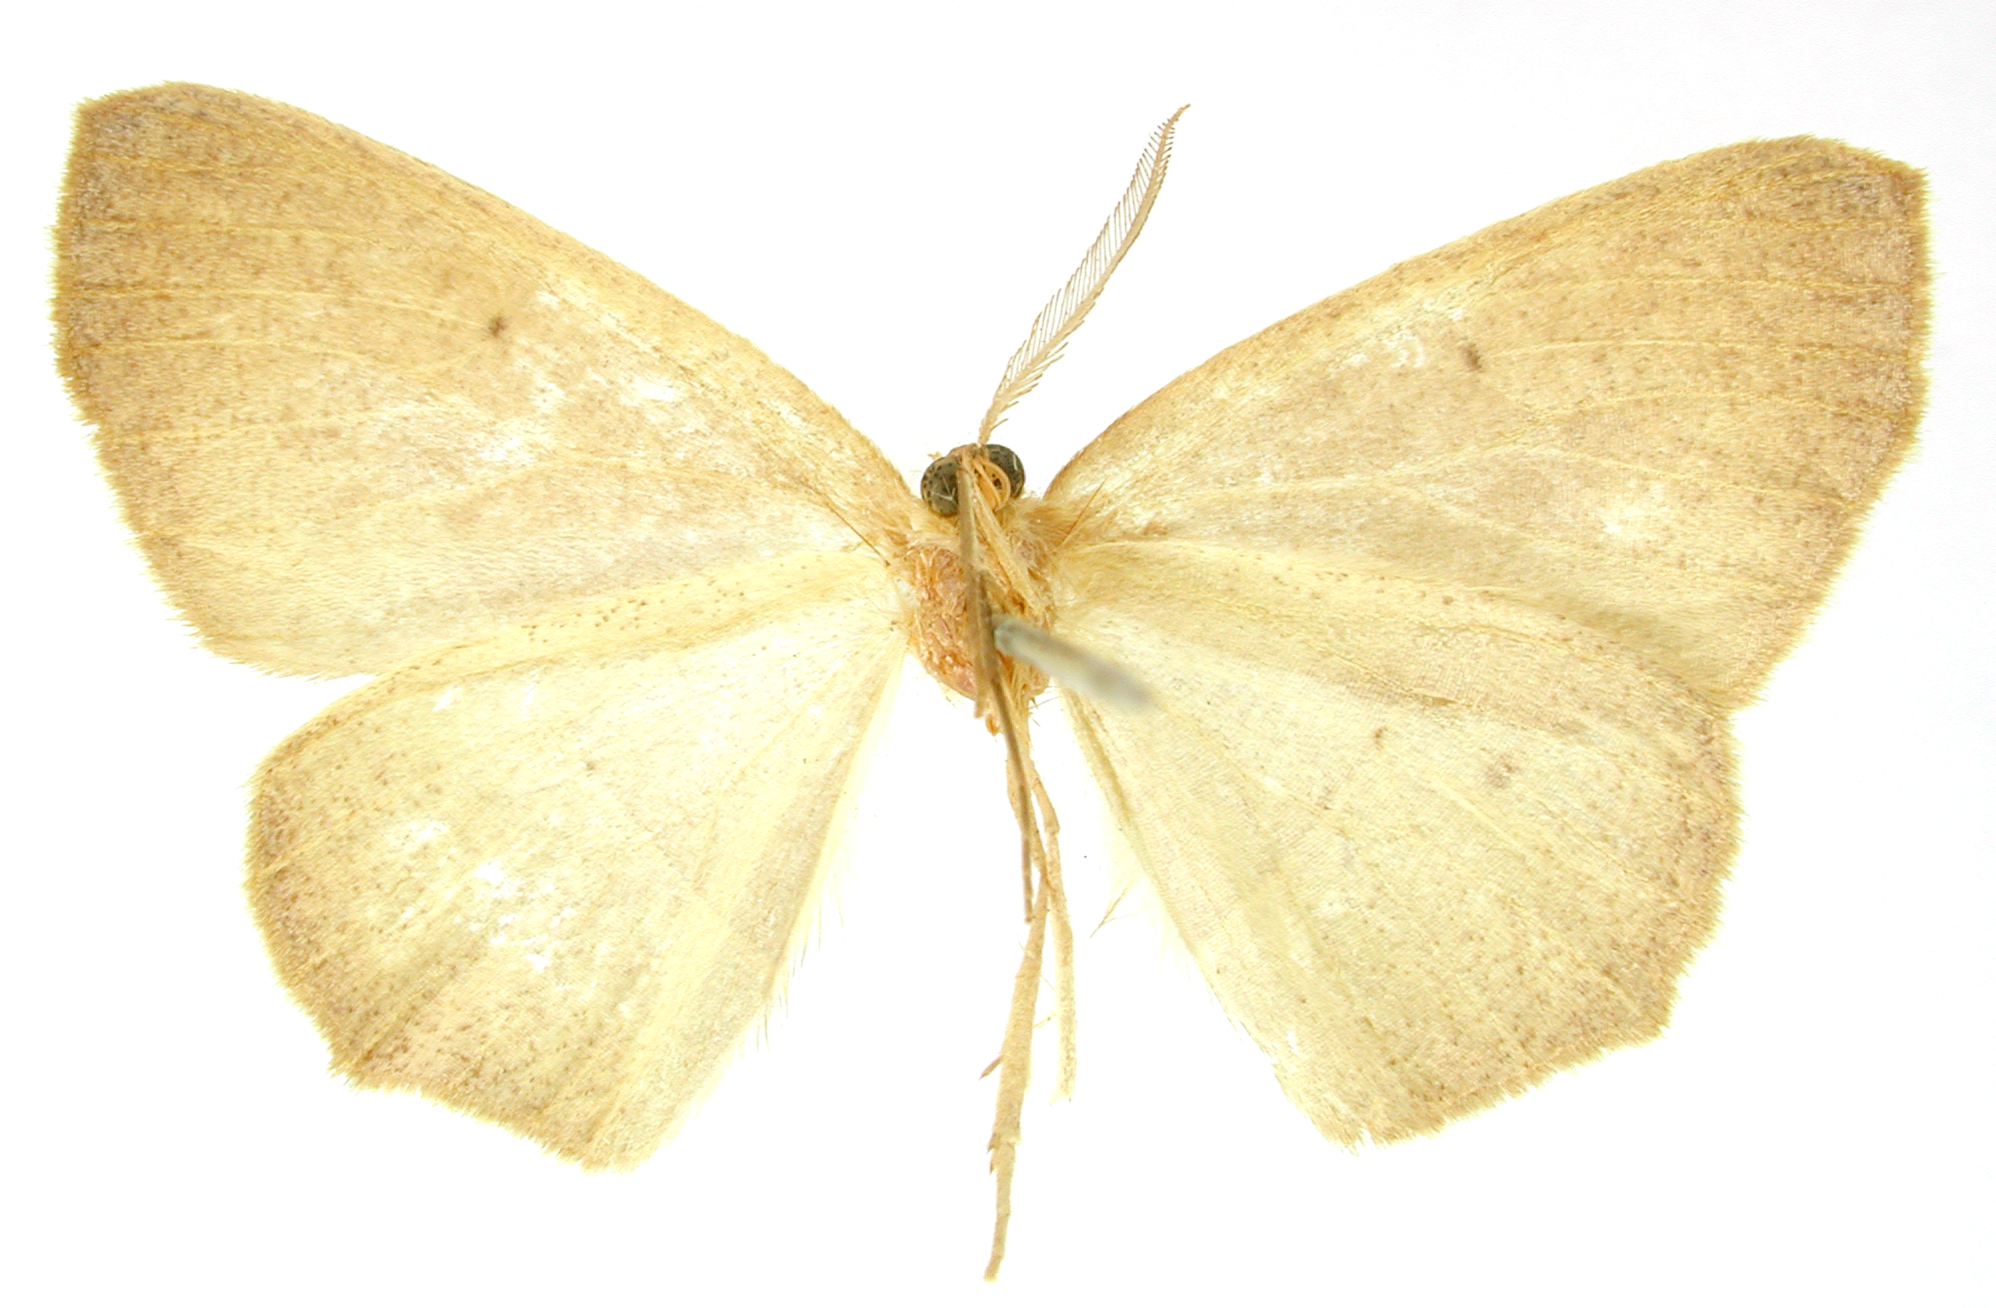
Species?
Caberodes axona
